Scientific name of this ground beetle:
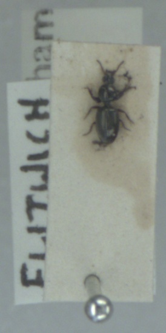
Dyschirius aeneus
